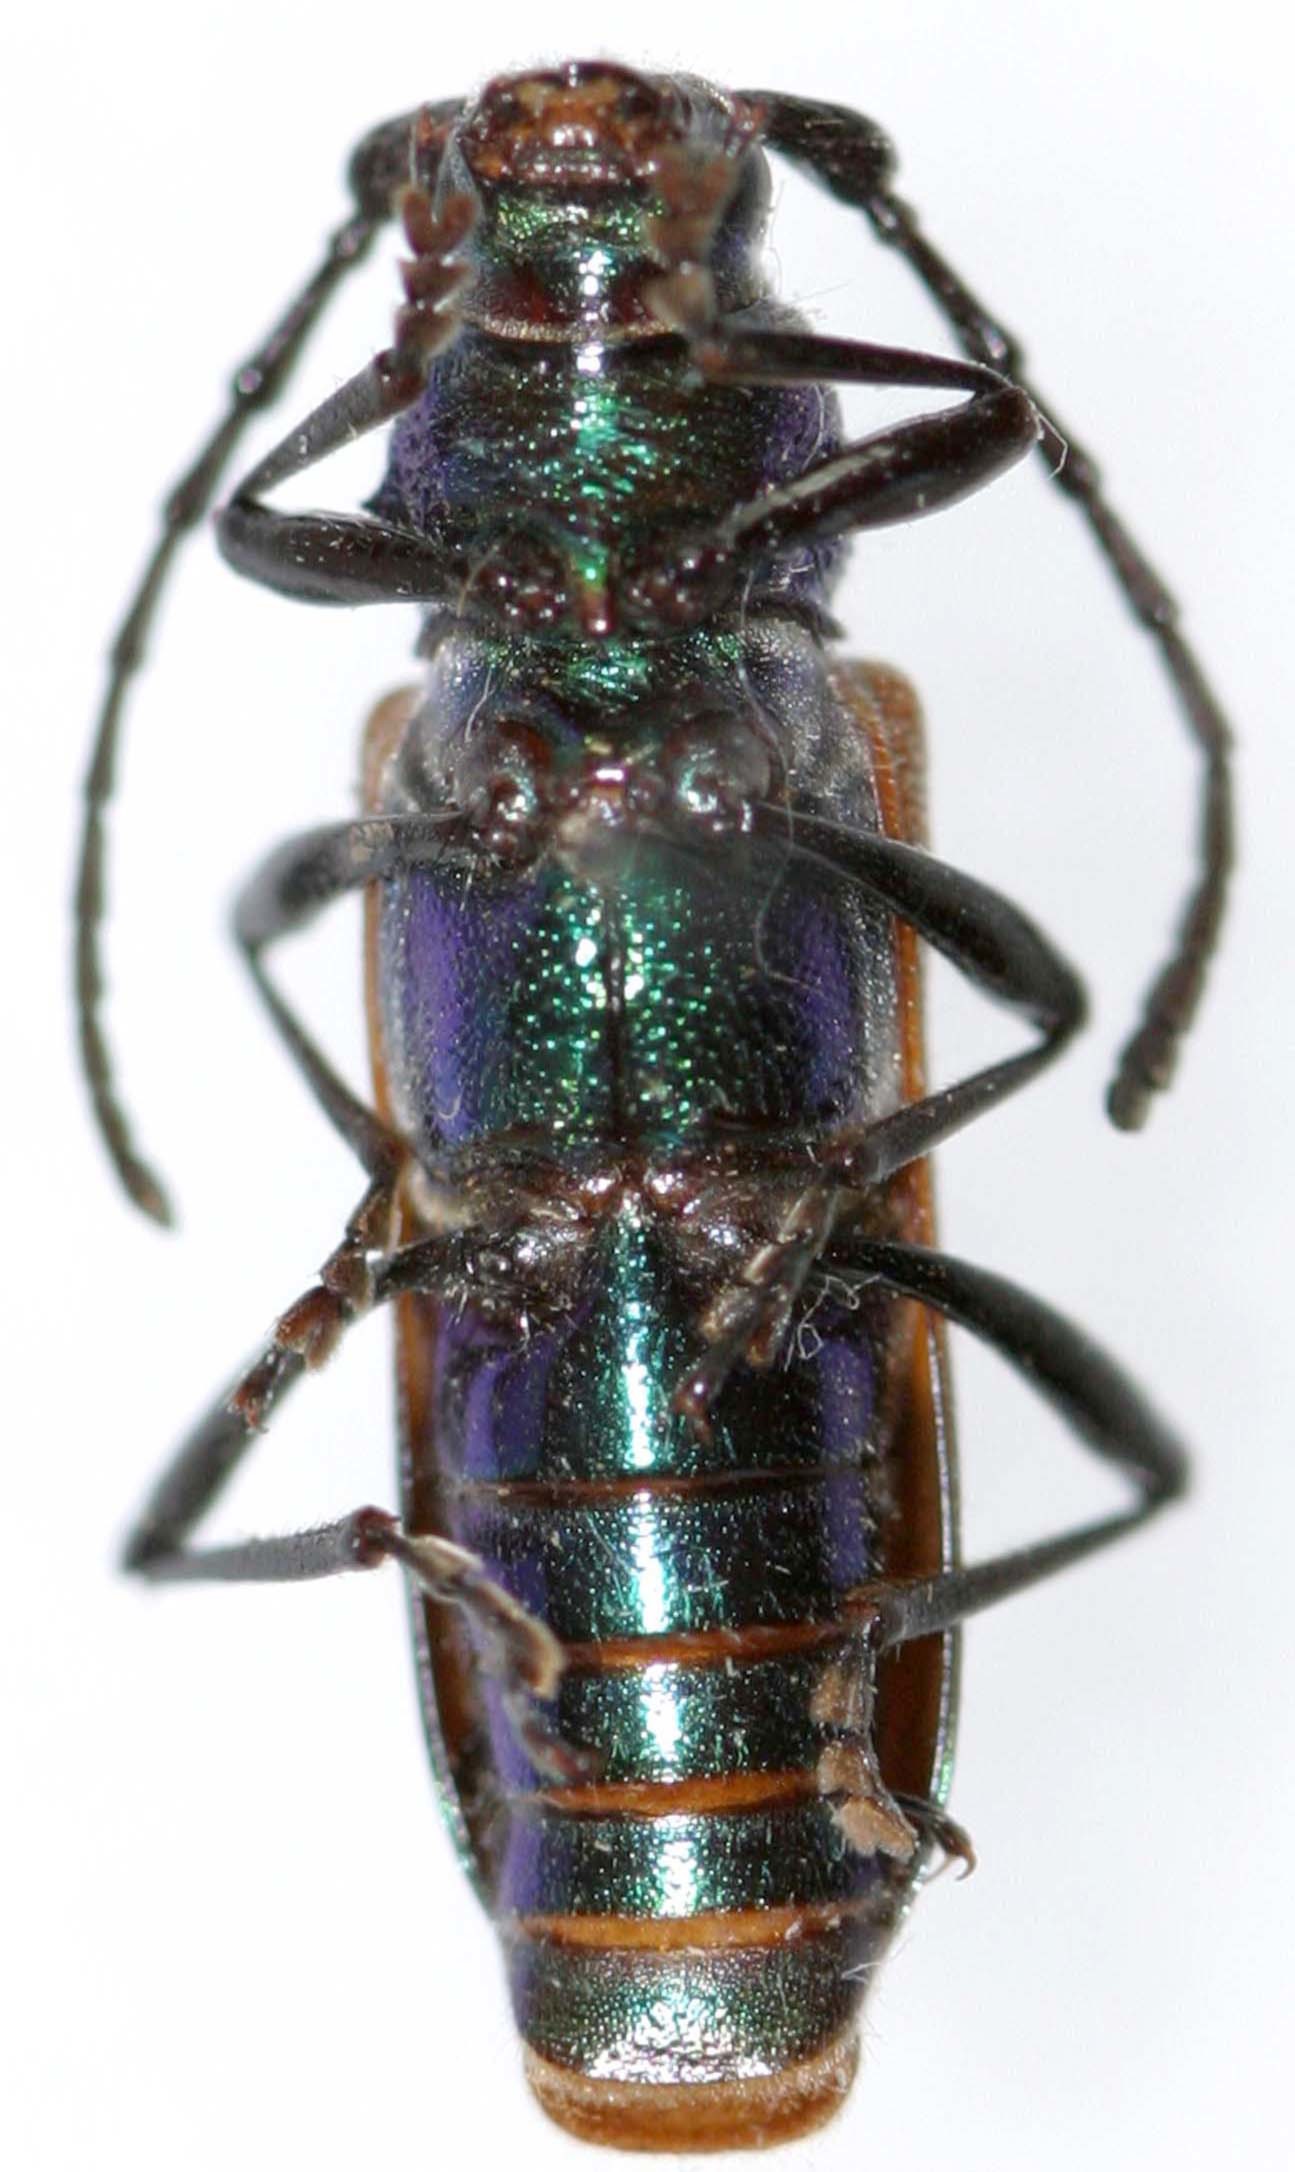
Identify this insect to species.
Weyrauchia nobilis
